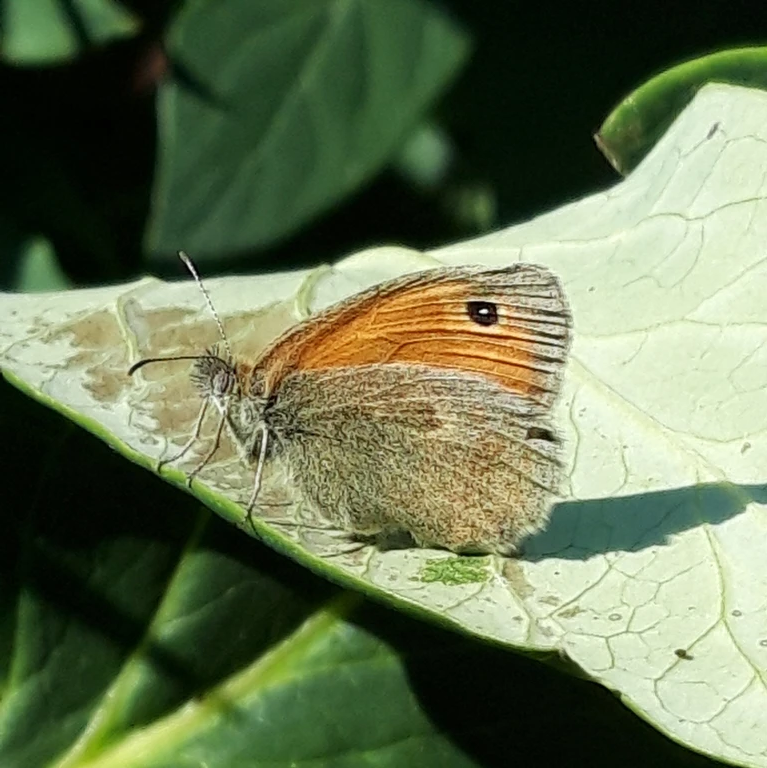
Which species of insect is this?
Coenonympha pamphilus
